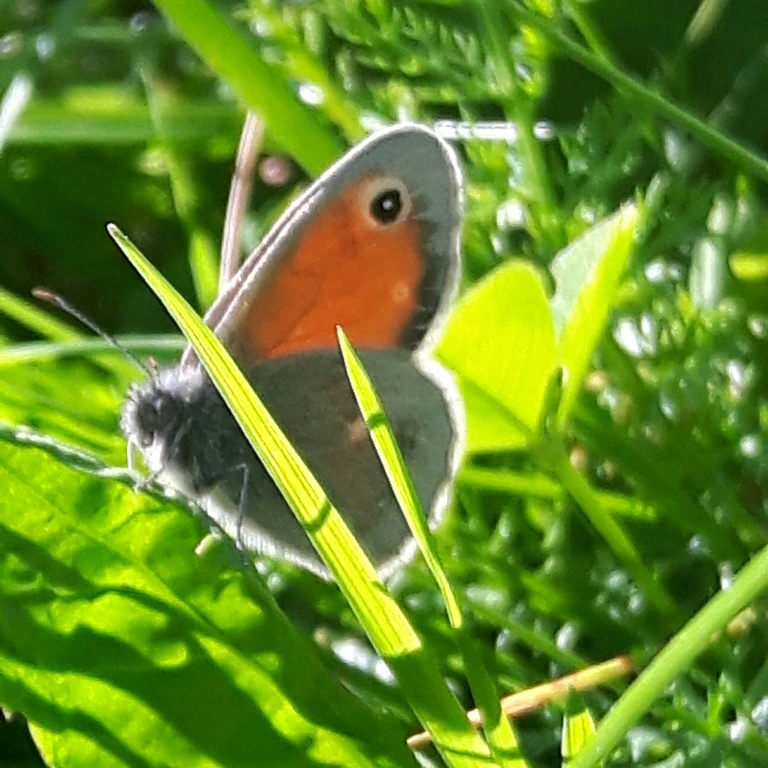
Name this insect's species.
Coenonympha pamphilus
